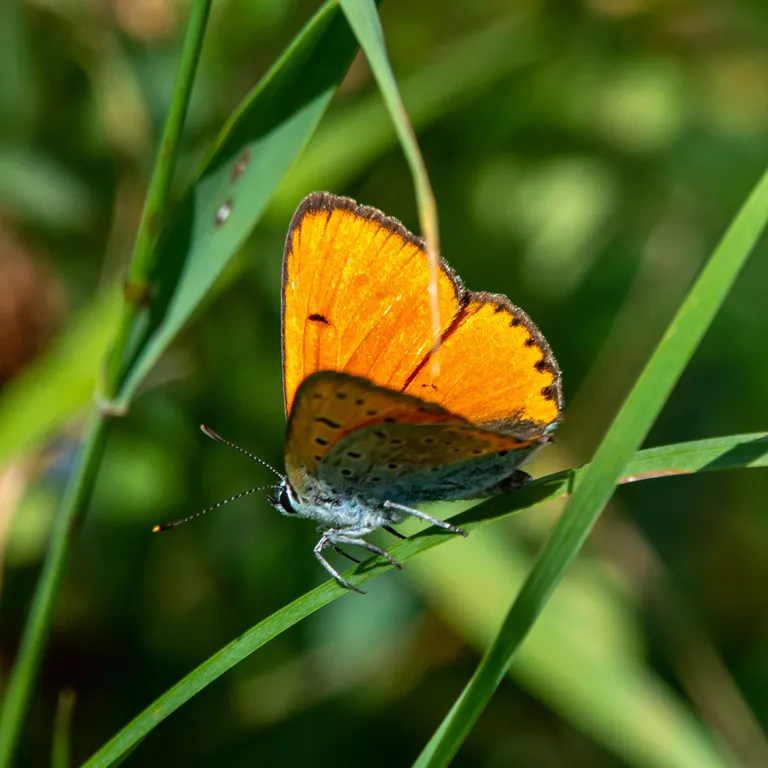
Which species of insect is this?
Lycaena dispar
